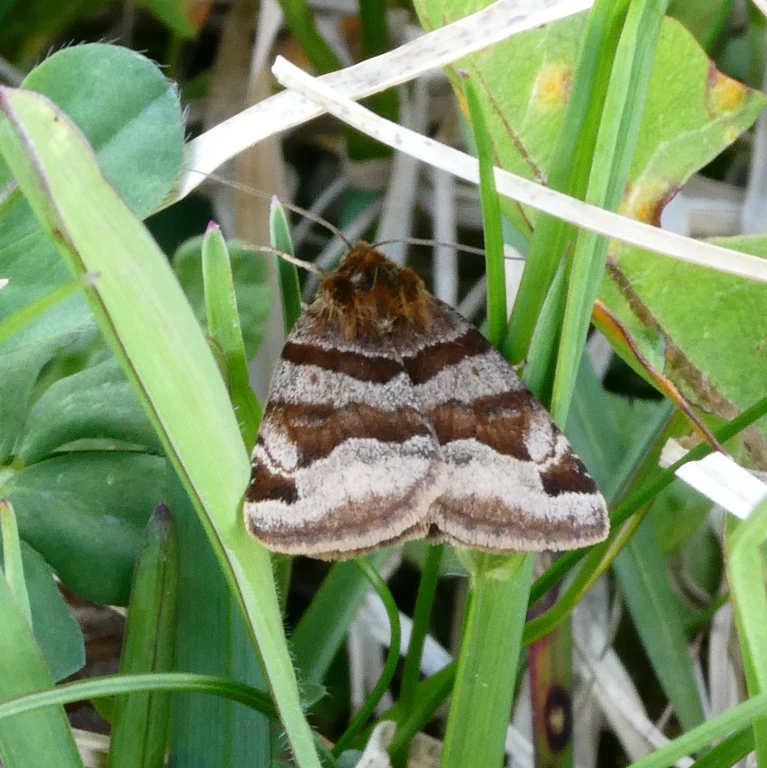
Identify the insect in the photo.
Euclidia glyphica
